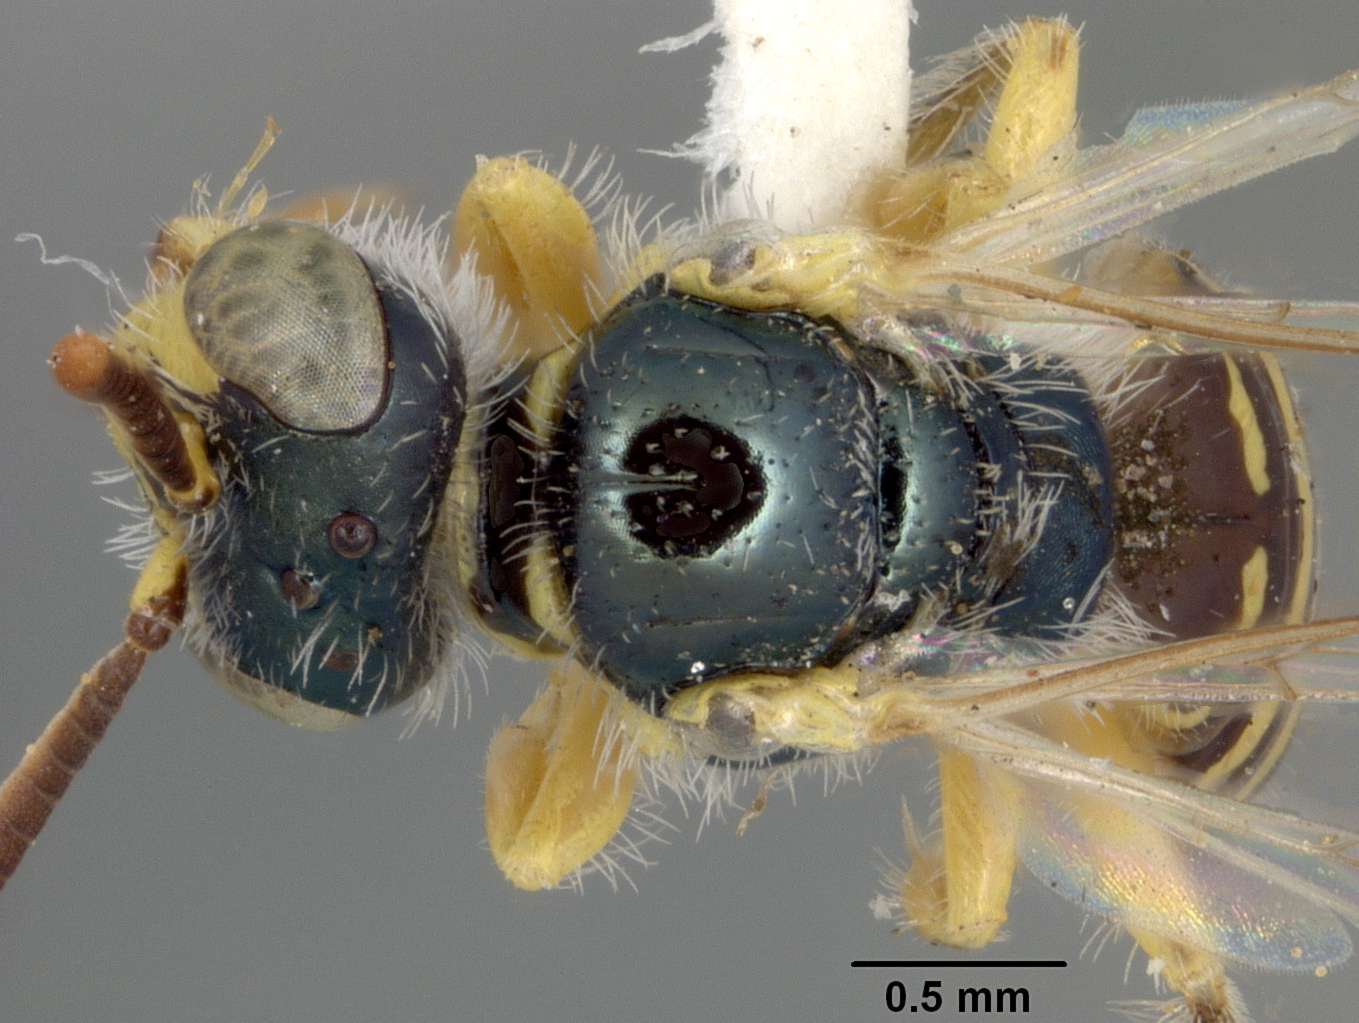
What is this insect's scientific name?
Perdita isocomae
